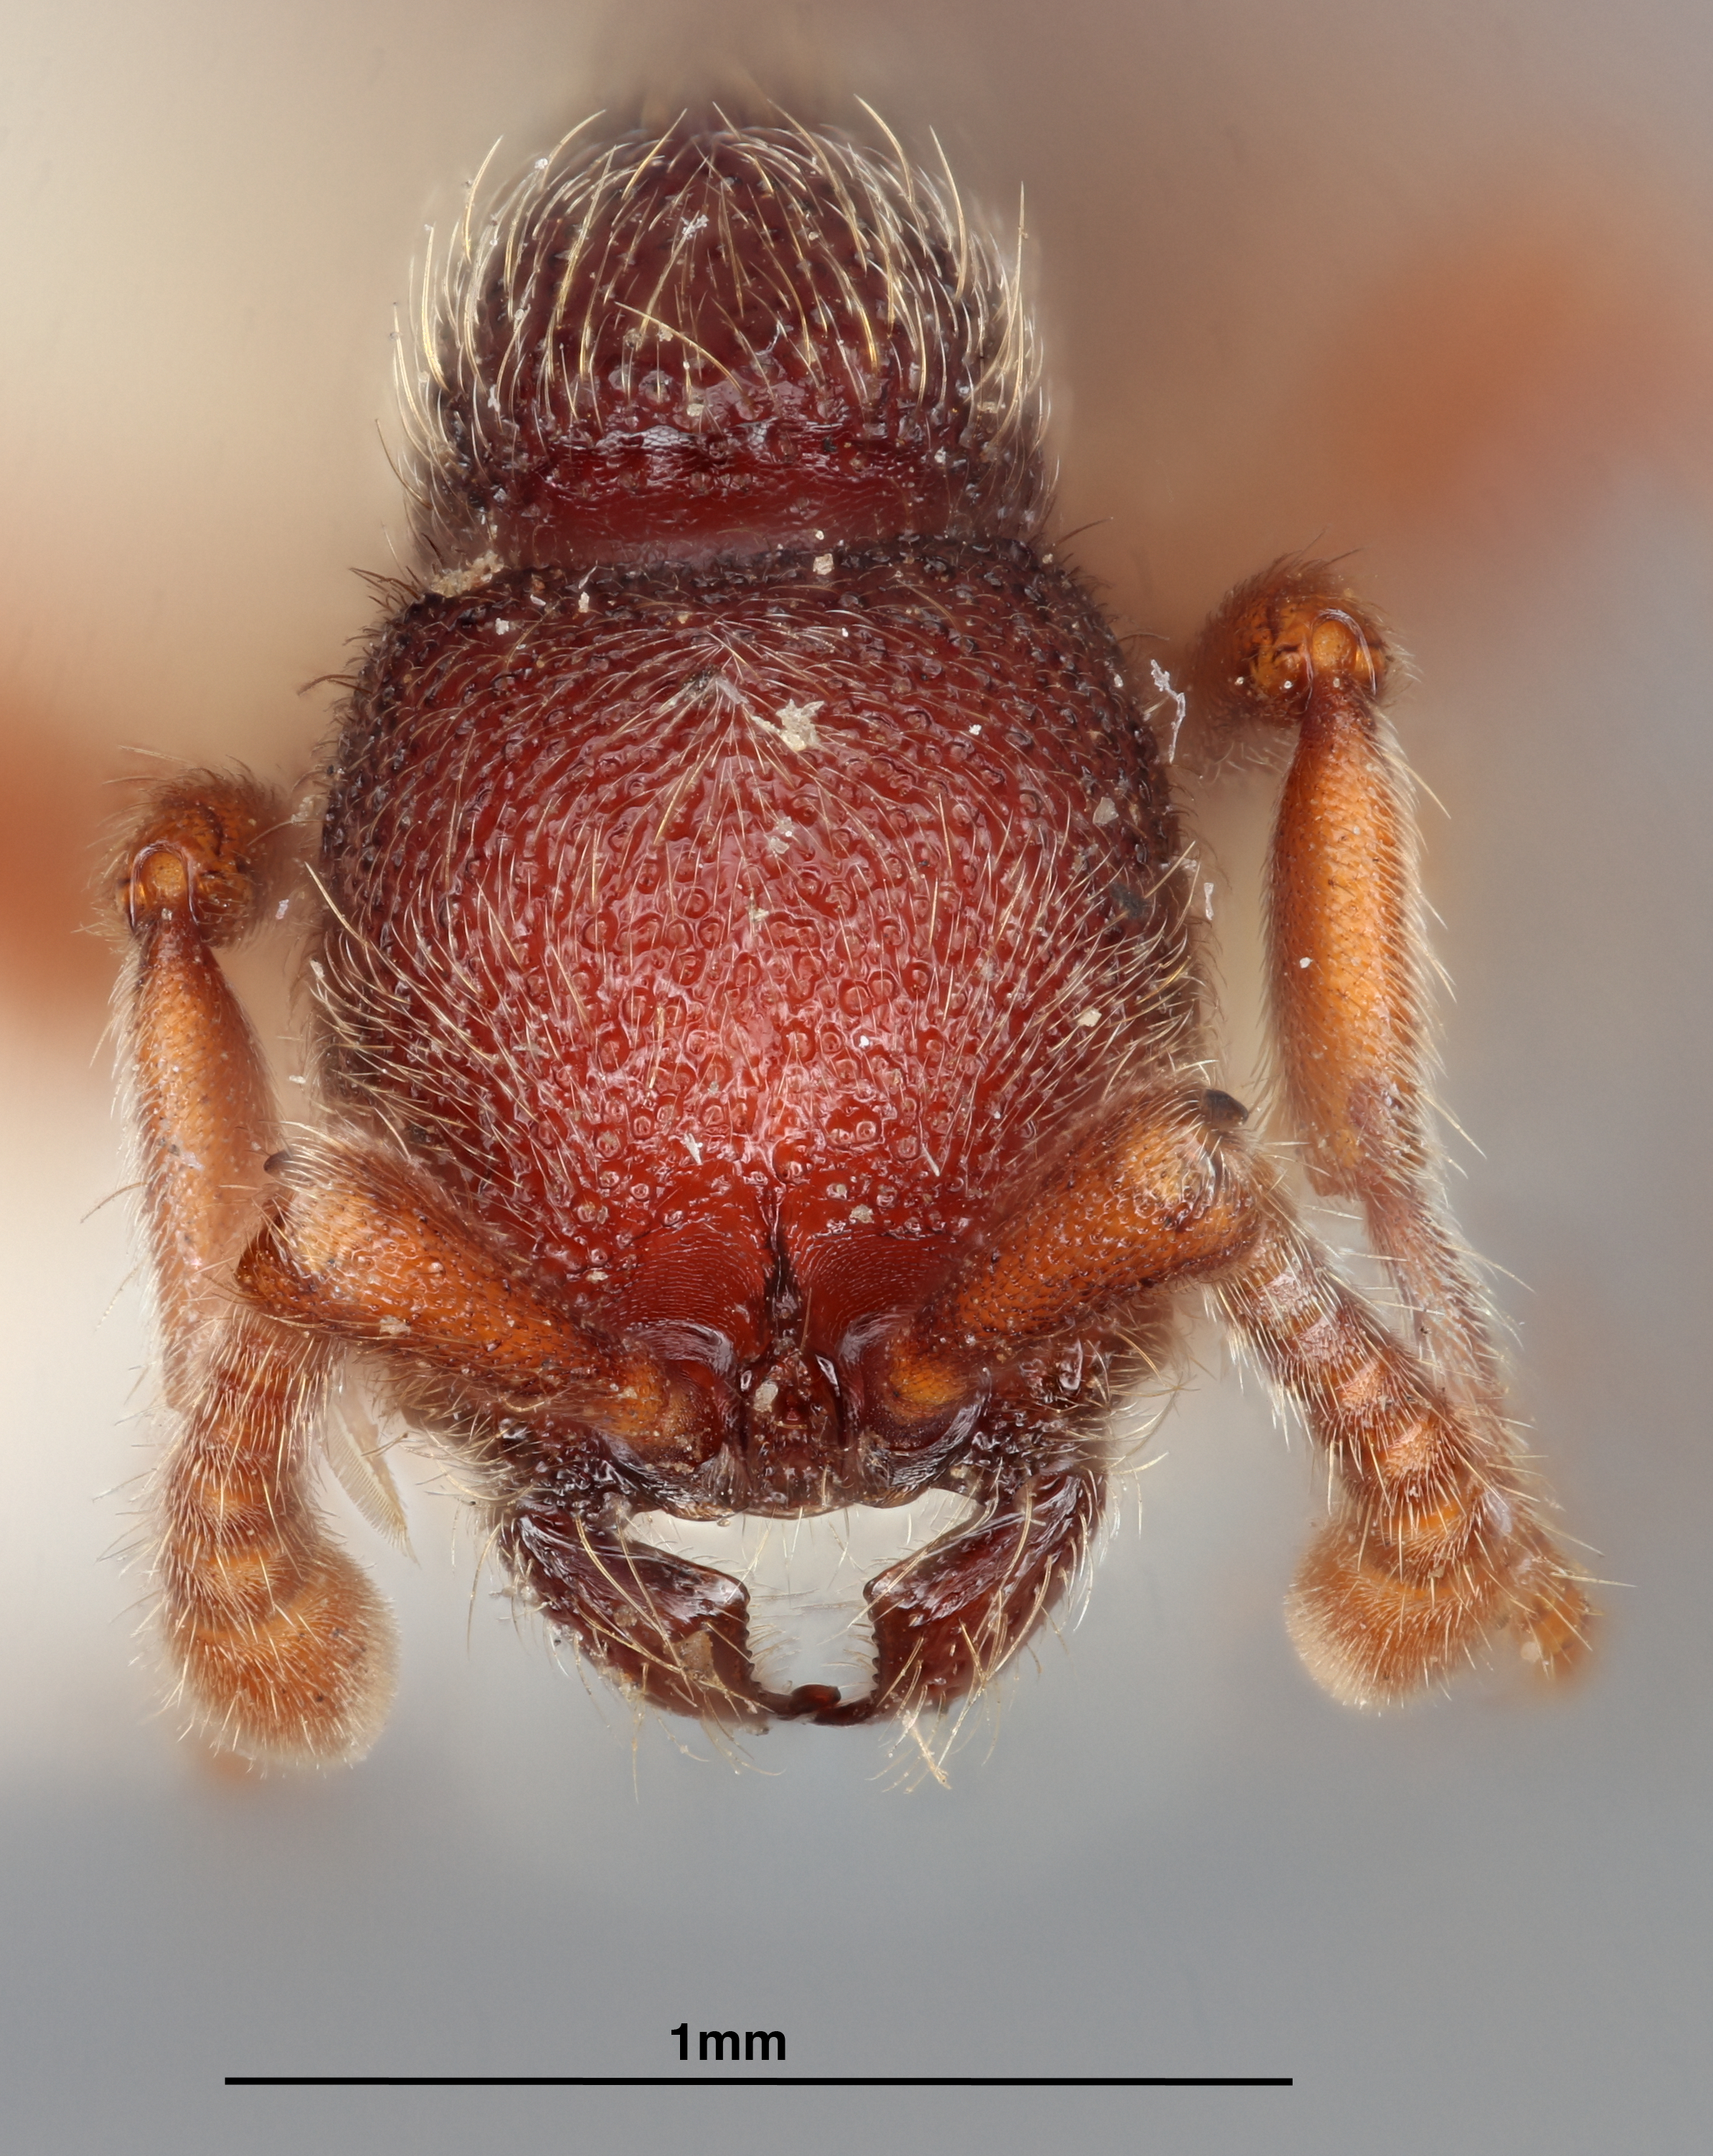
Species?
Cerapachys cryptus
